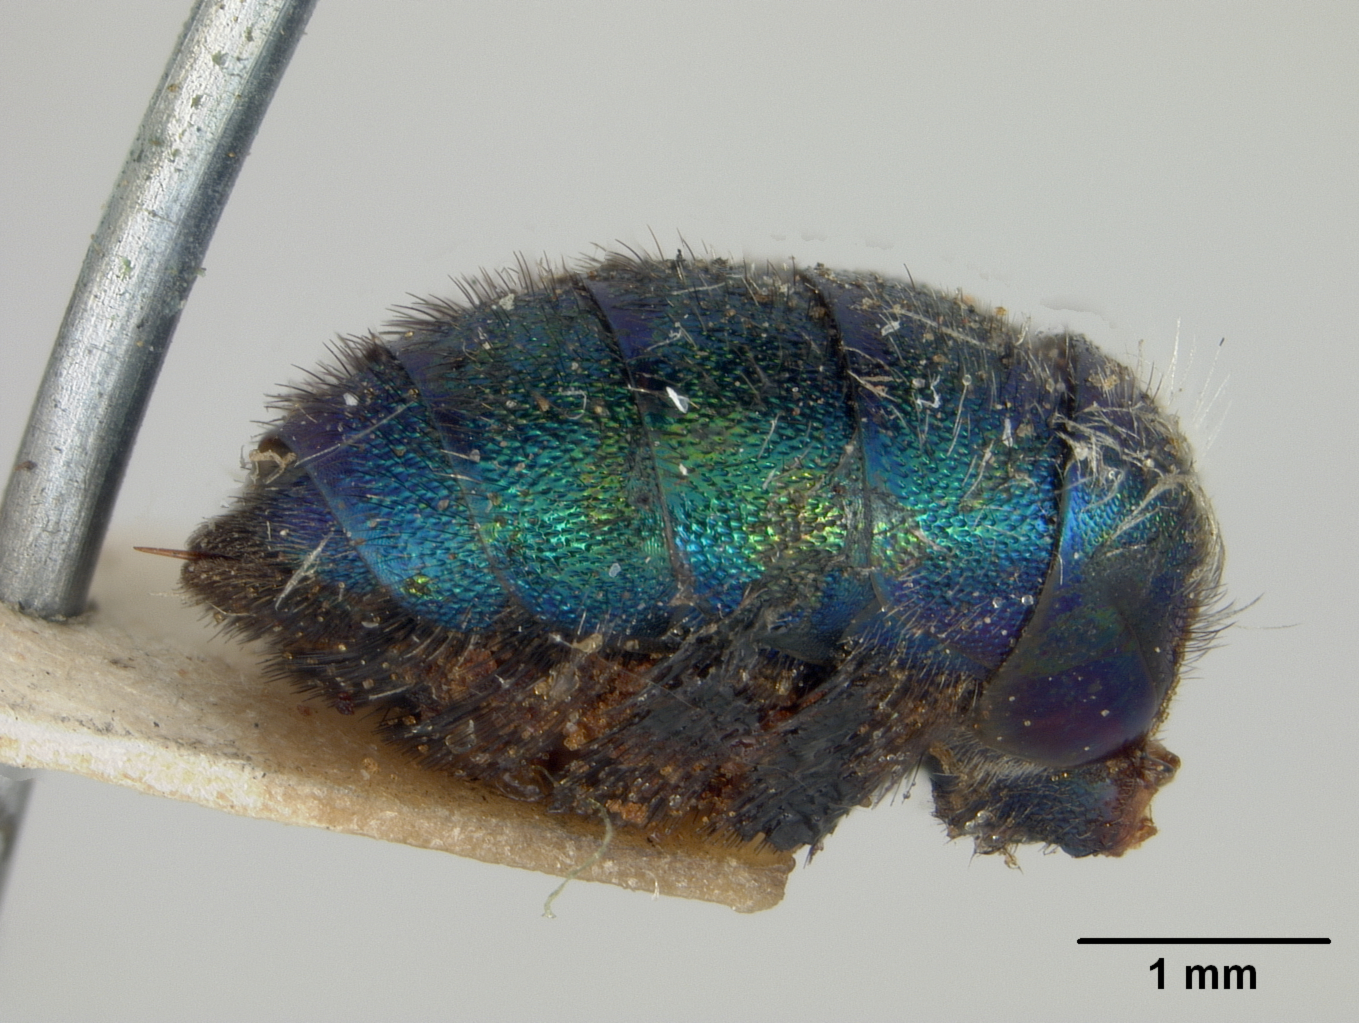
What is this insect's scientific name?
Osmia bruneri
